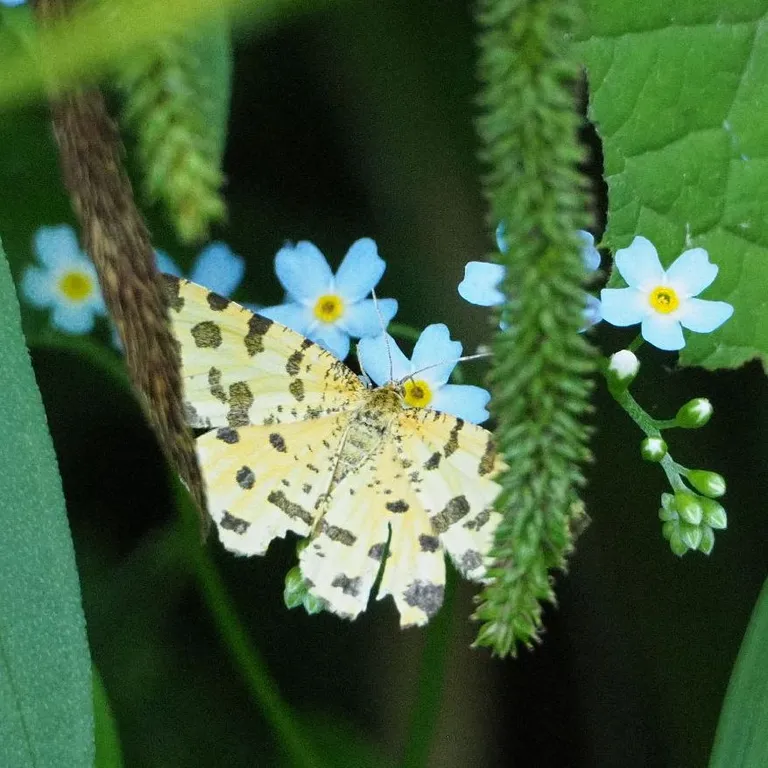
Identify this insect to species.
Pseudopanthera macularia
